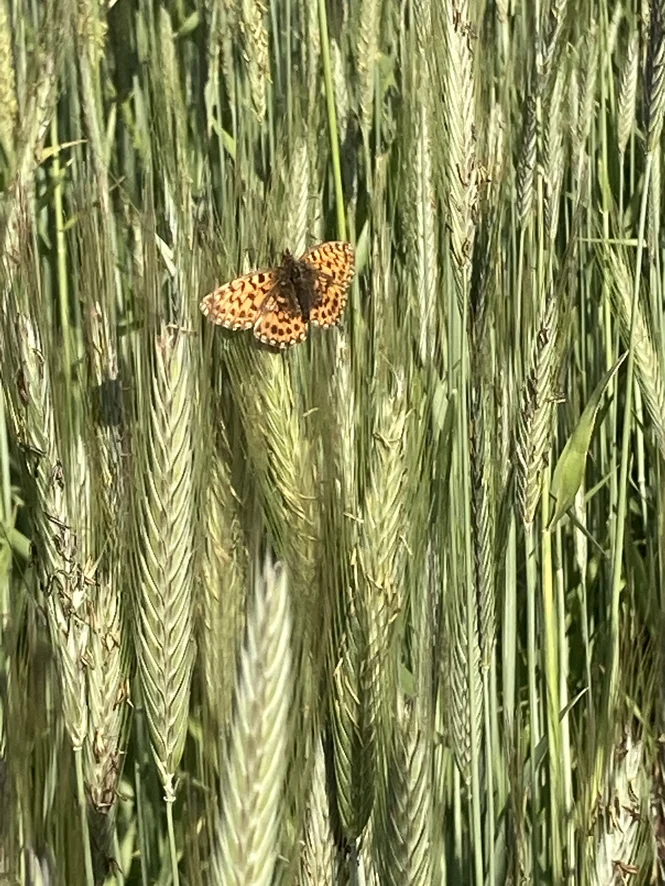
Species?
Boloria dia
